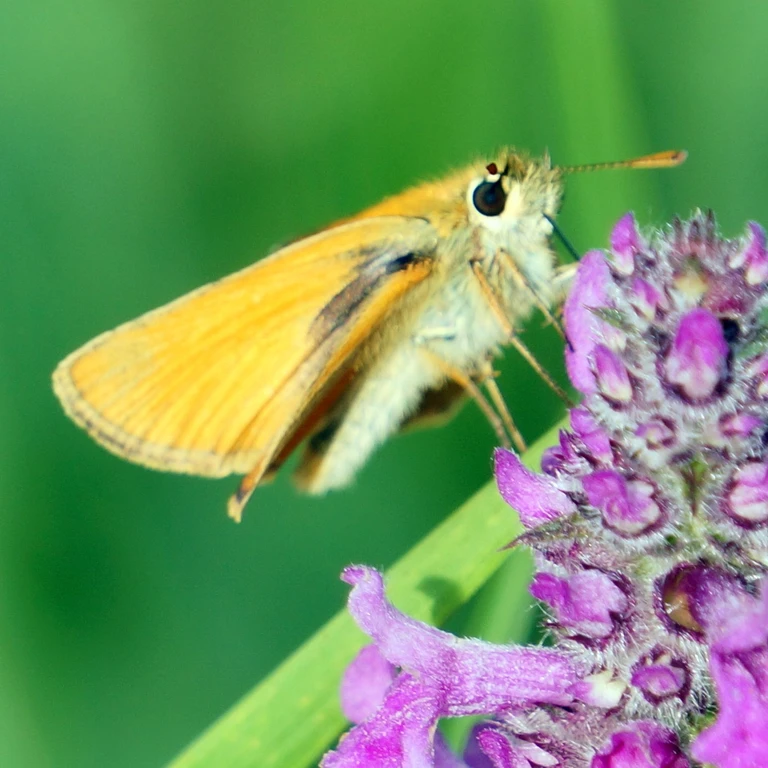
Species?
Thymelicus sylvestris
